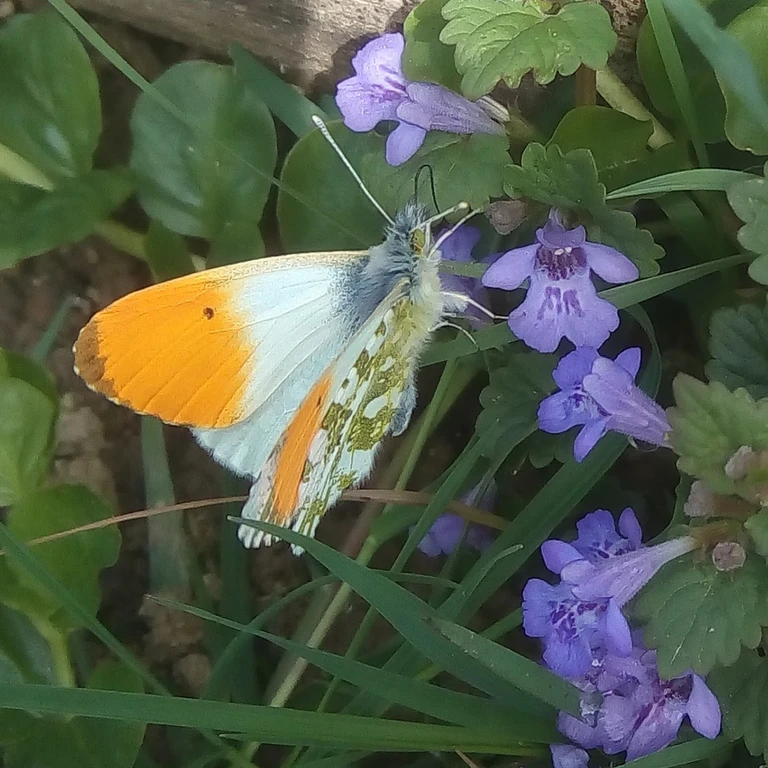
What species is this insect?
Anthocharis cardamines
